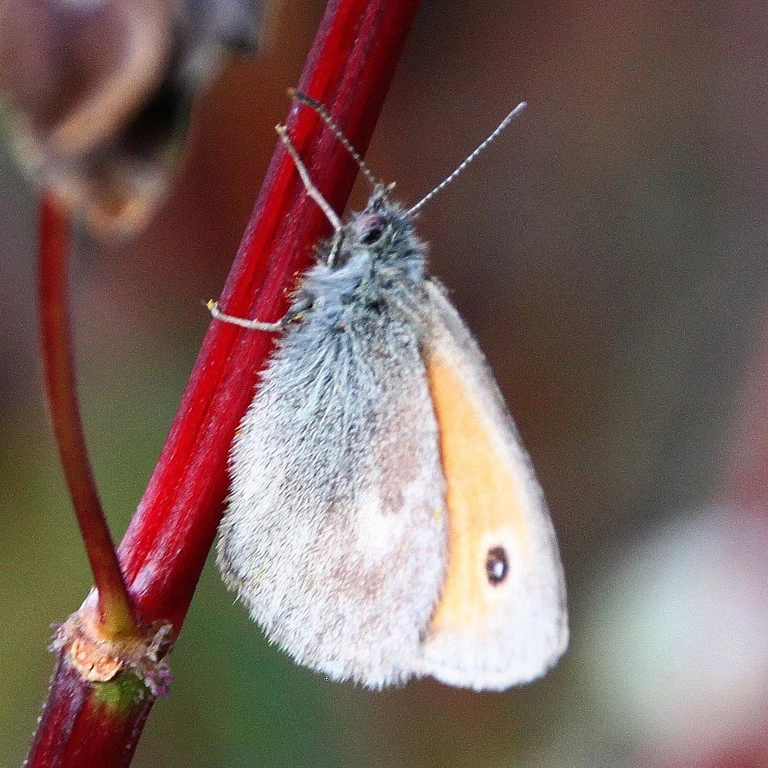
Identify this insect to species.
Coenonympha pamphilus
